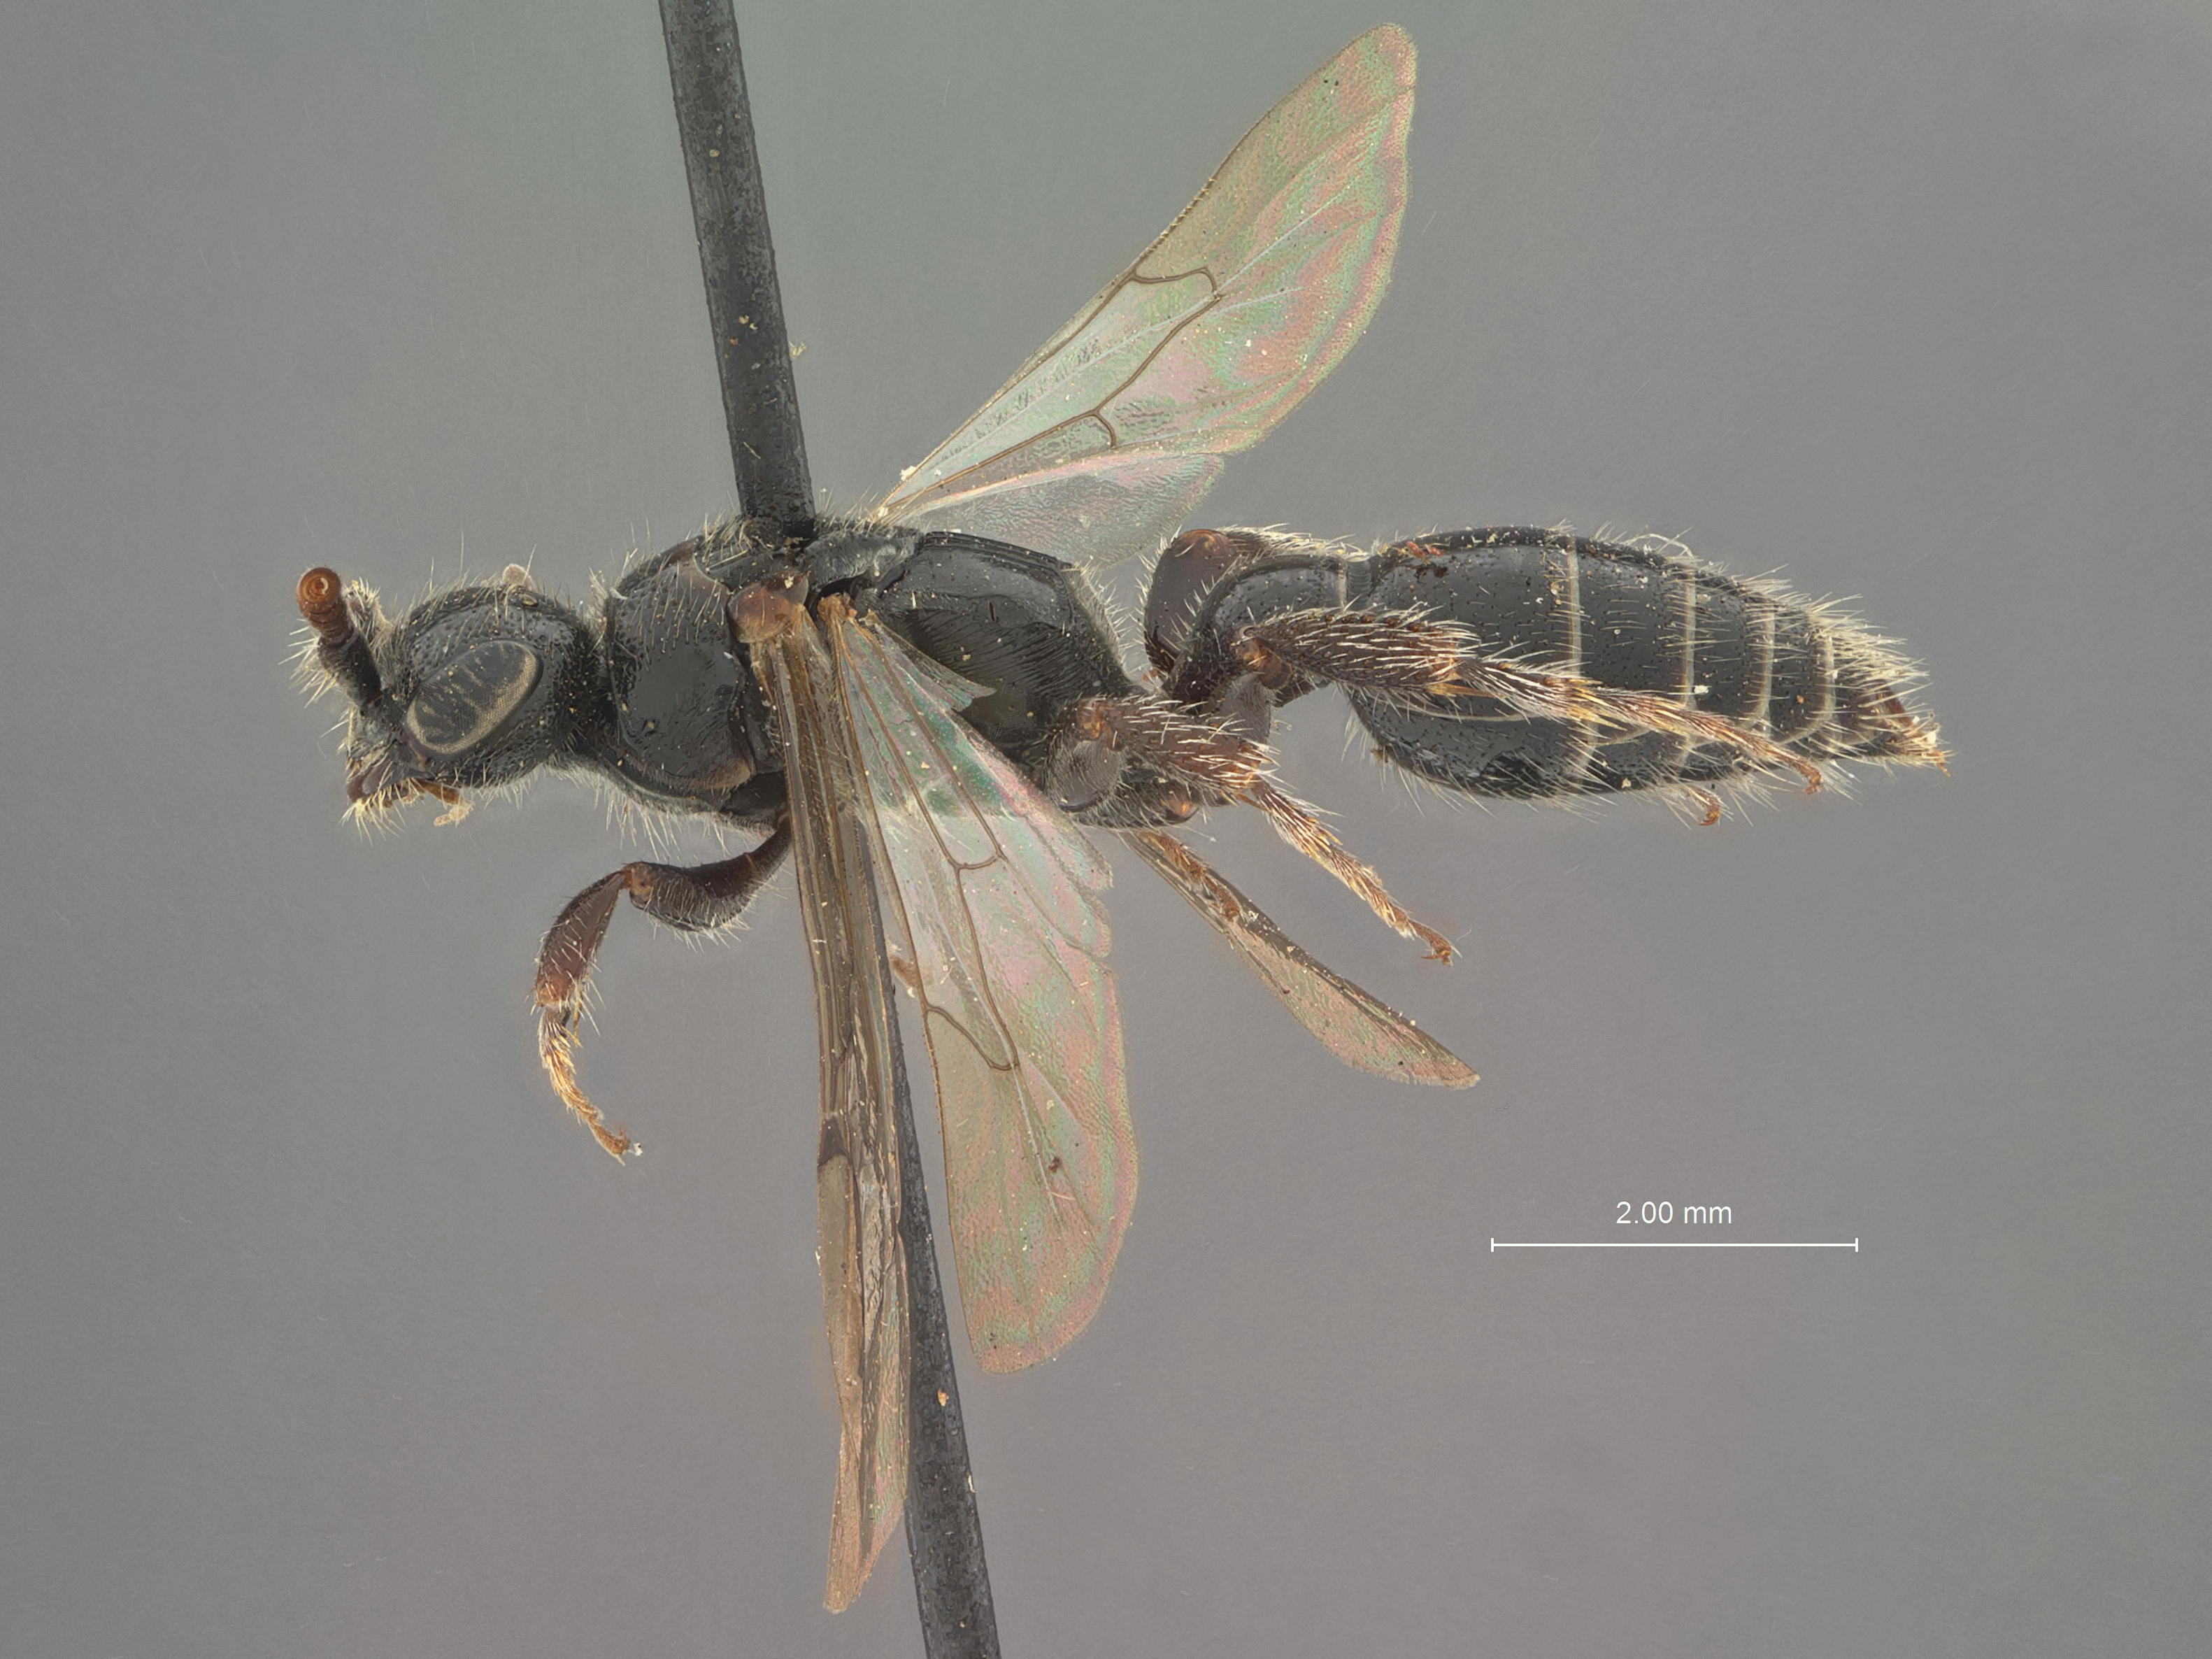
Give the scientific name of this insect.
Tiphia castaneaevora
